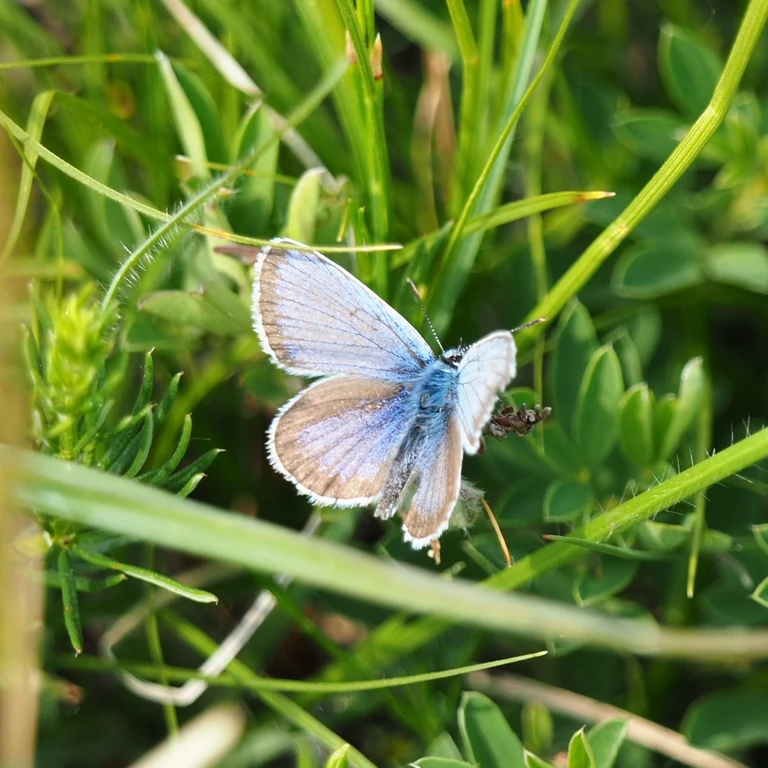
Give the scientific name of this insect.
Plebejus argus
